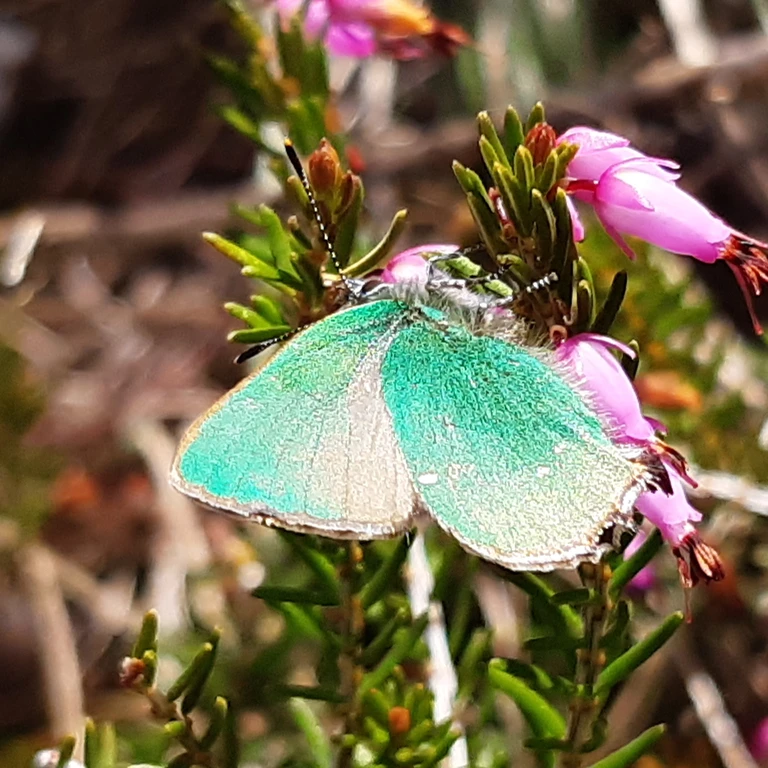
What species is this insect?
Callophrys rubi
